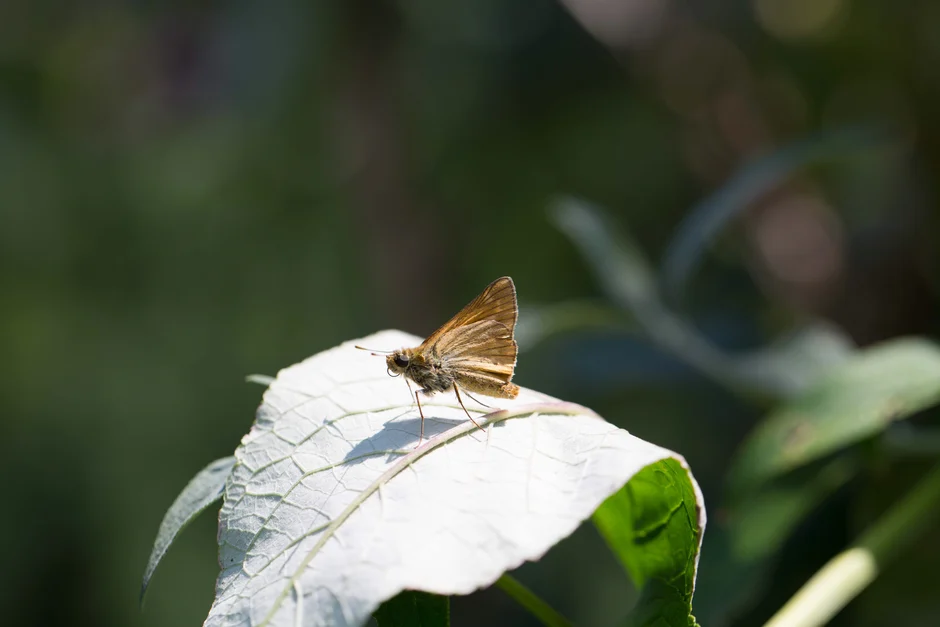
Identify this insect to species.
Ochlodes sylvanus (also Ochlodes venata)
